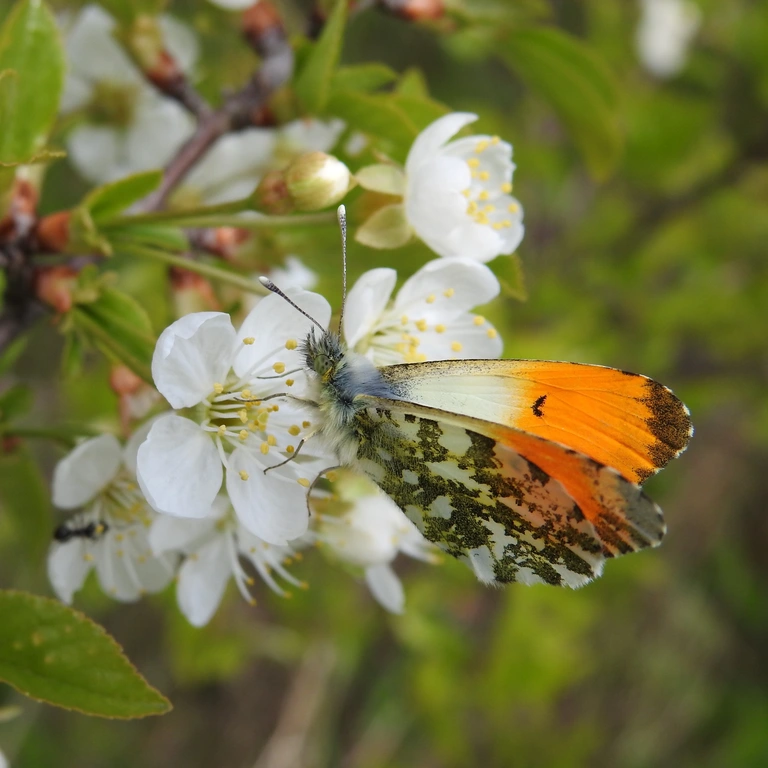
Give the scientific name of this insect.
Anthocharis cardamines
